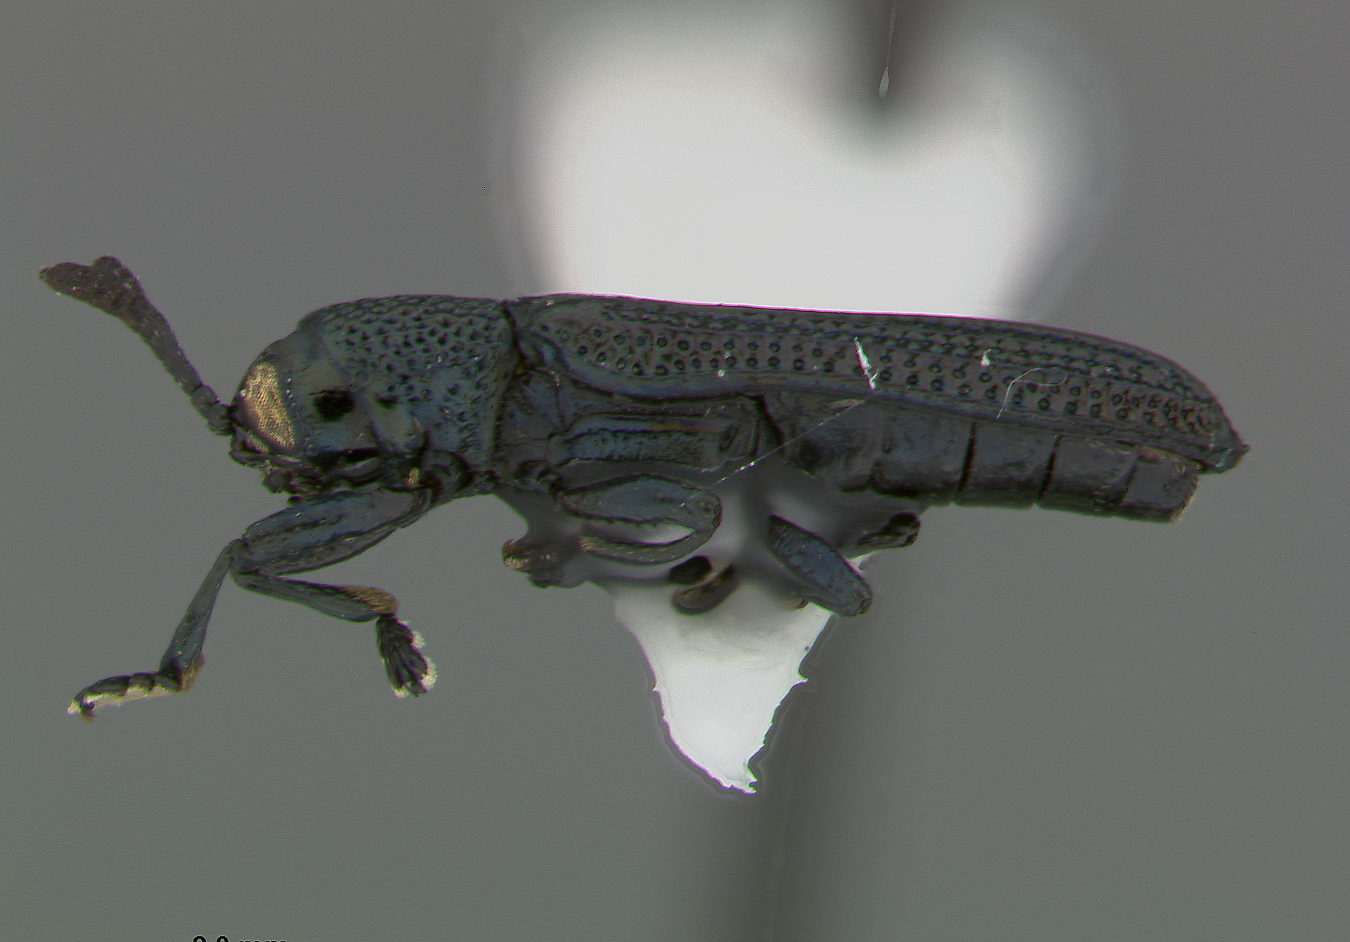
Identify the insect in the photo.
Anisostena cyanea
